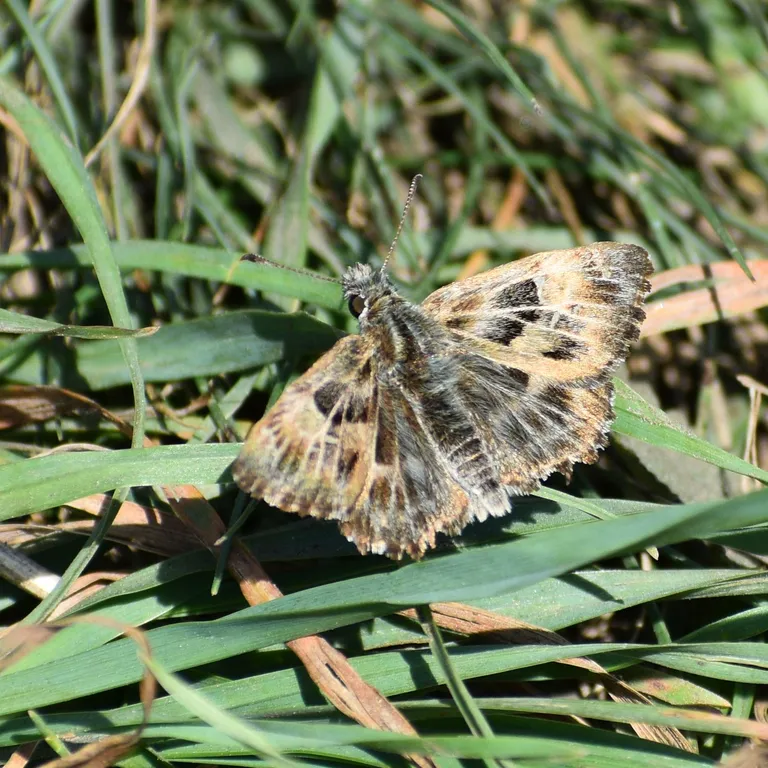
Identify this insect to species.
Carcharodus alceae
